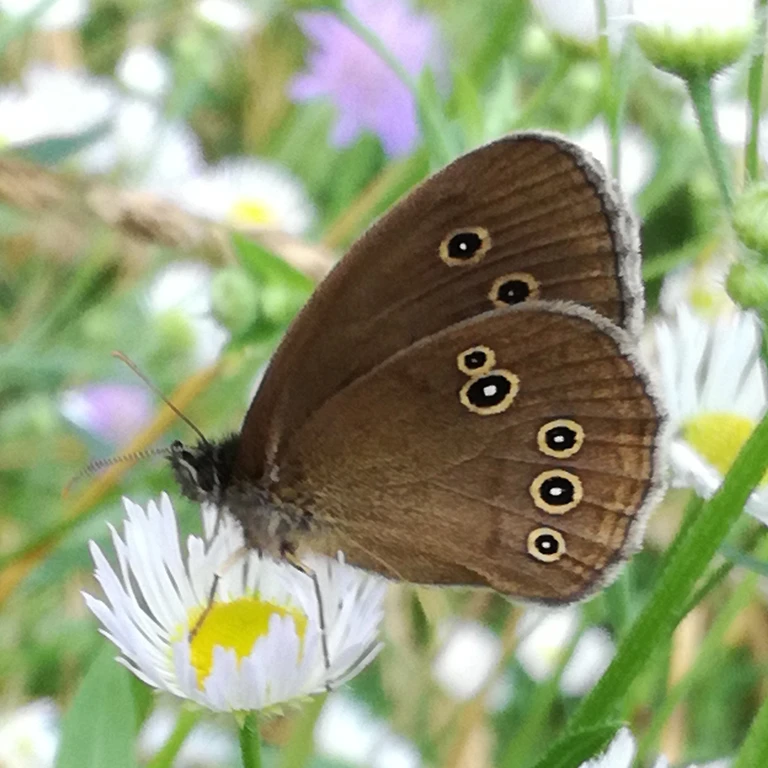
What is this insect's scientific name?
Aphantopus hyperantus
